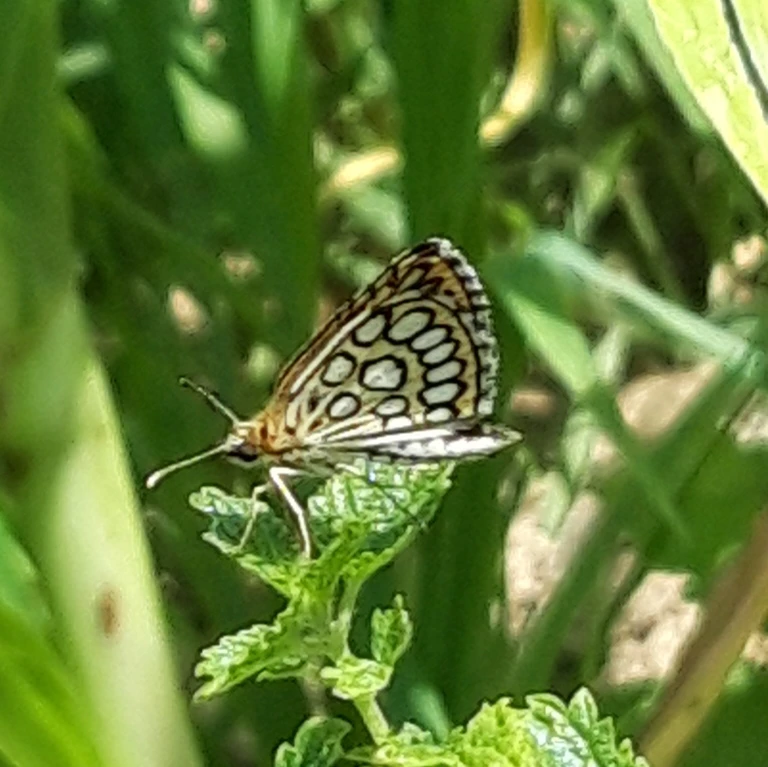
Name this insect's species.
Heteropterus morpheus
